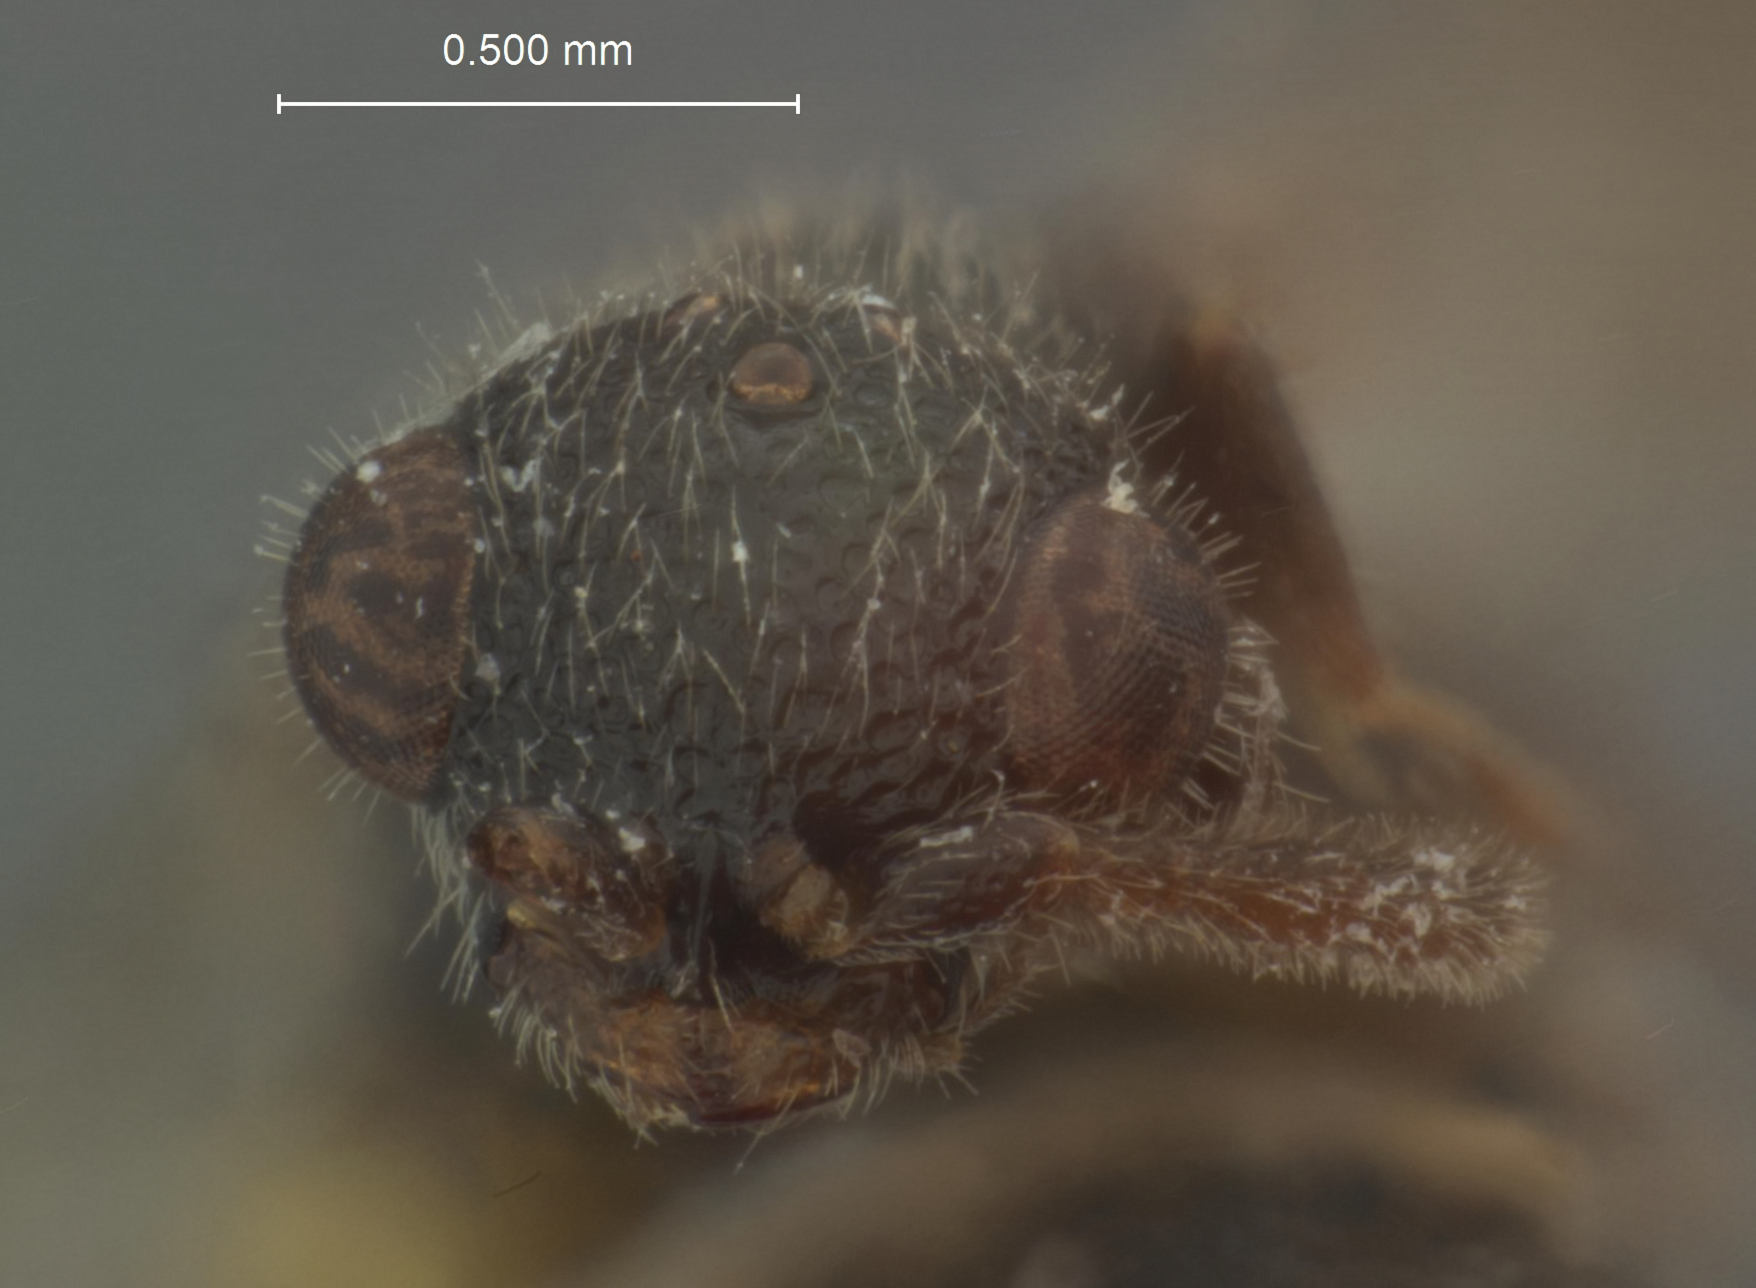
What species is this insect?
Mesitius punctaticollis
